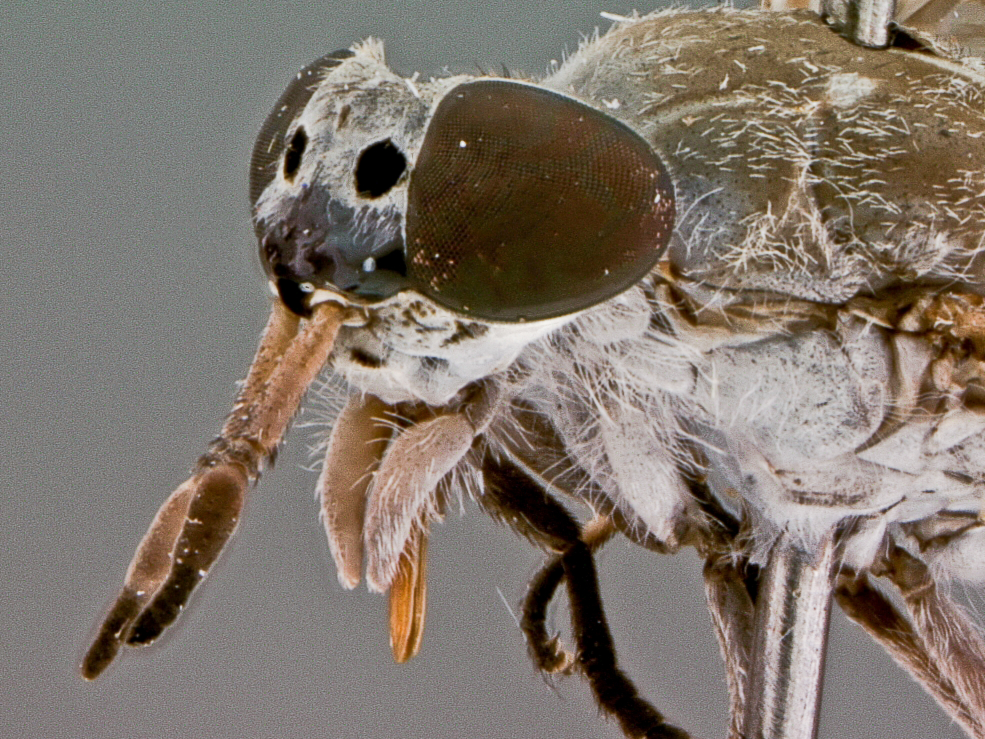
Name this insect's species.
Haematopota bequaerti
